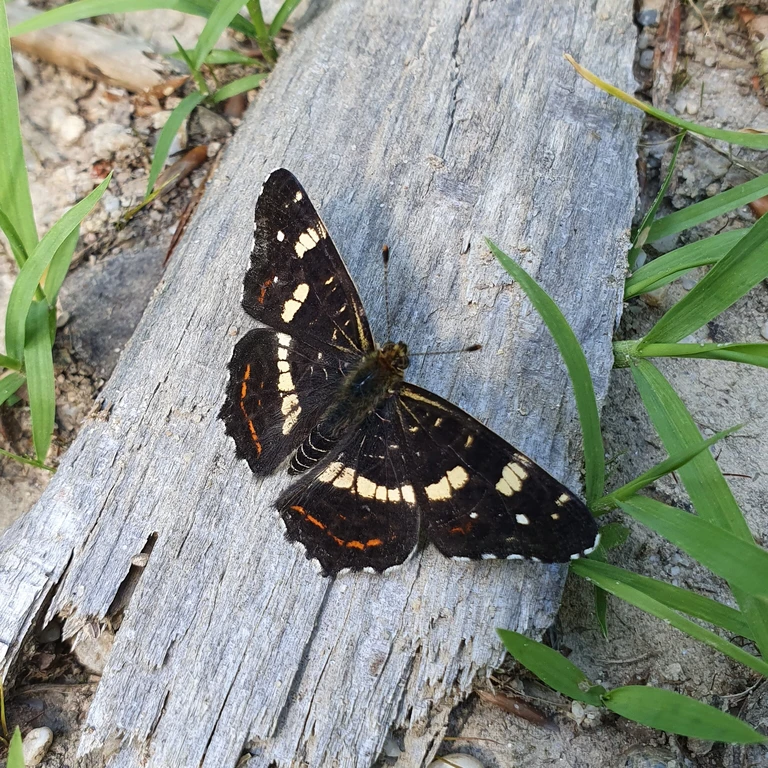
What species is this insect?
Araschnia levana
